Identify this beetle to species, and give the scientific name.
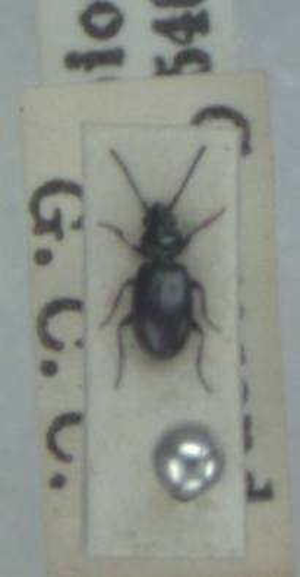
Bembidion minimum
